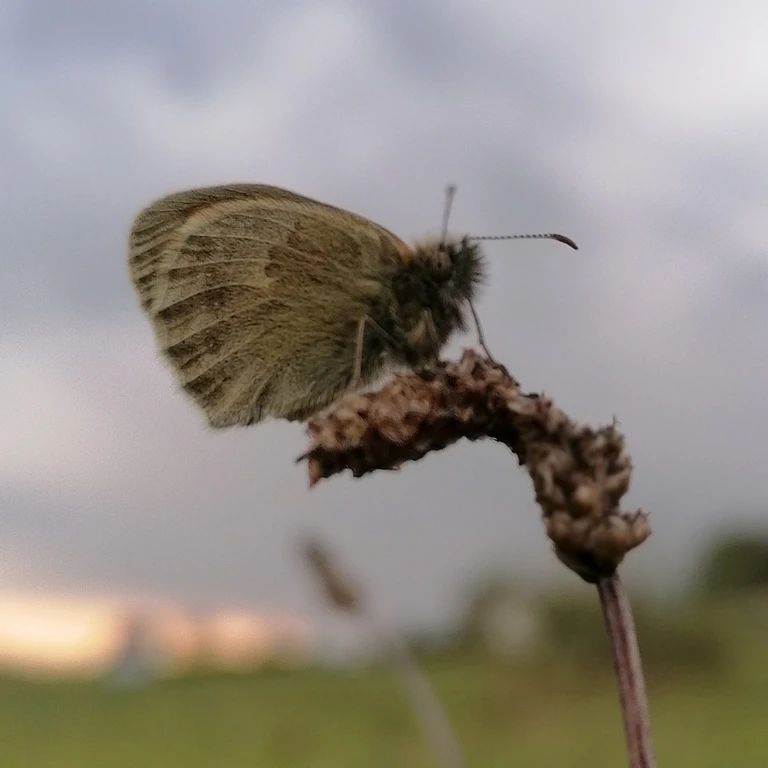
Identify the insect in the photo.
Coenonympha pamphilus
